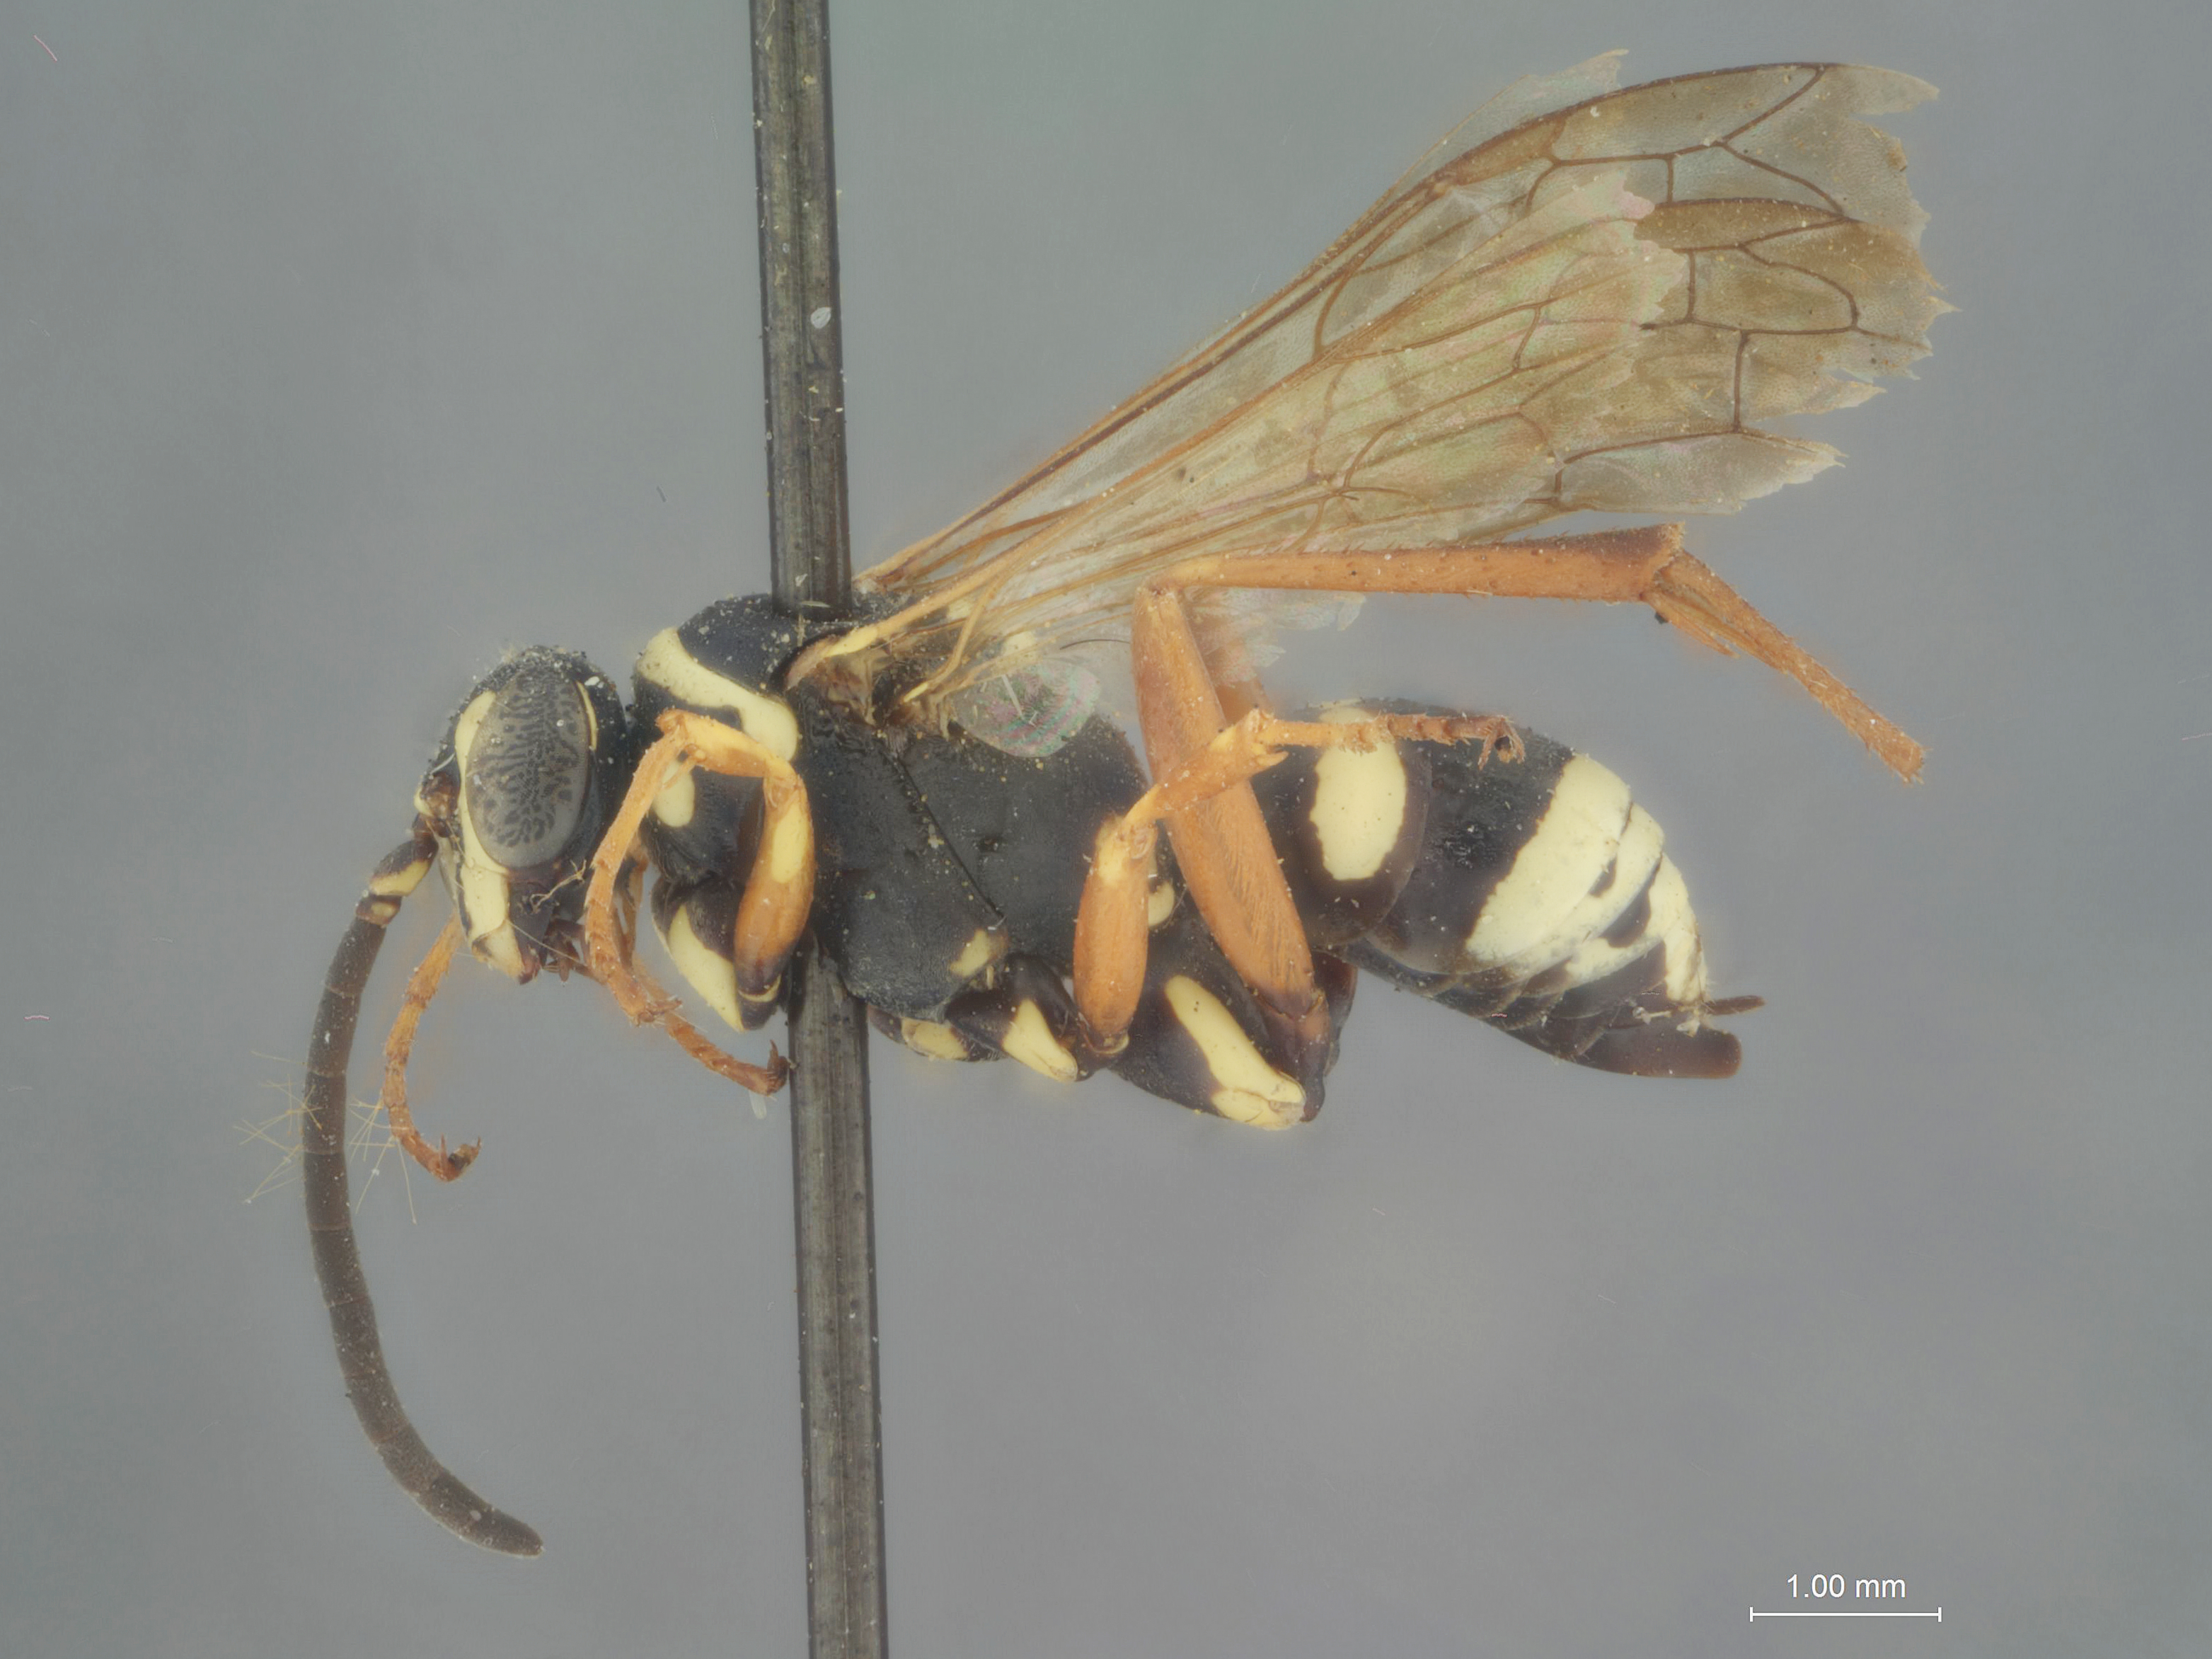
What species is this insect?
Ceropales maculata
